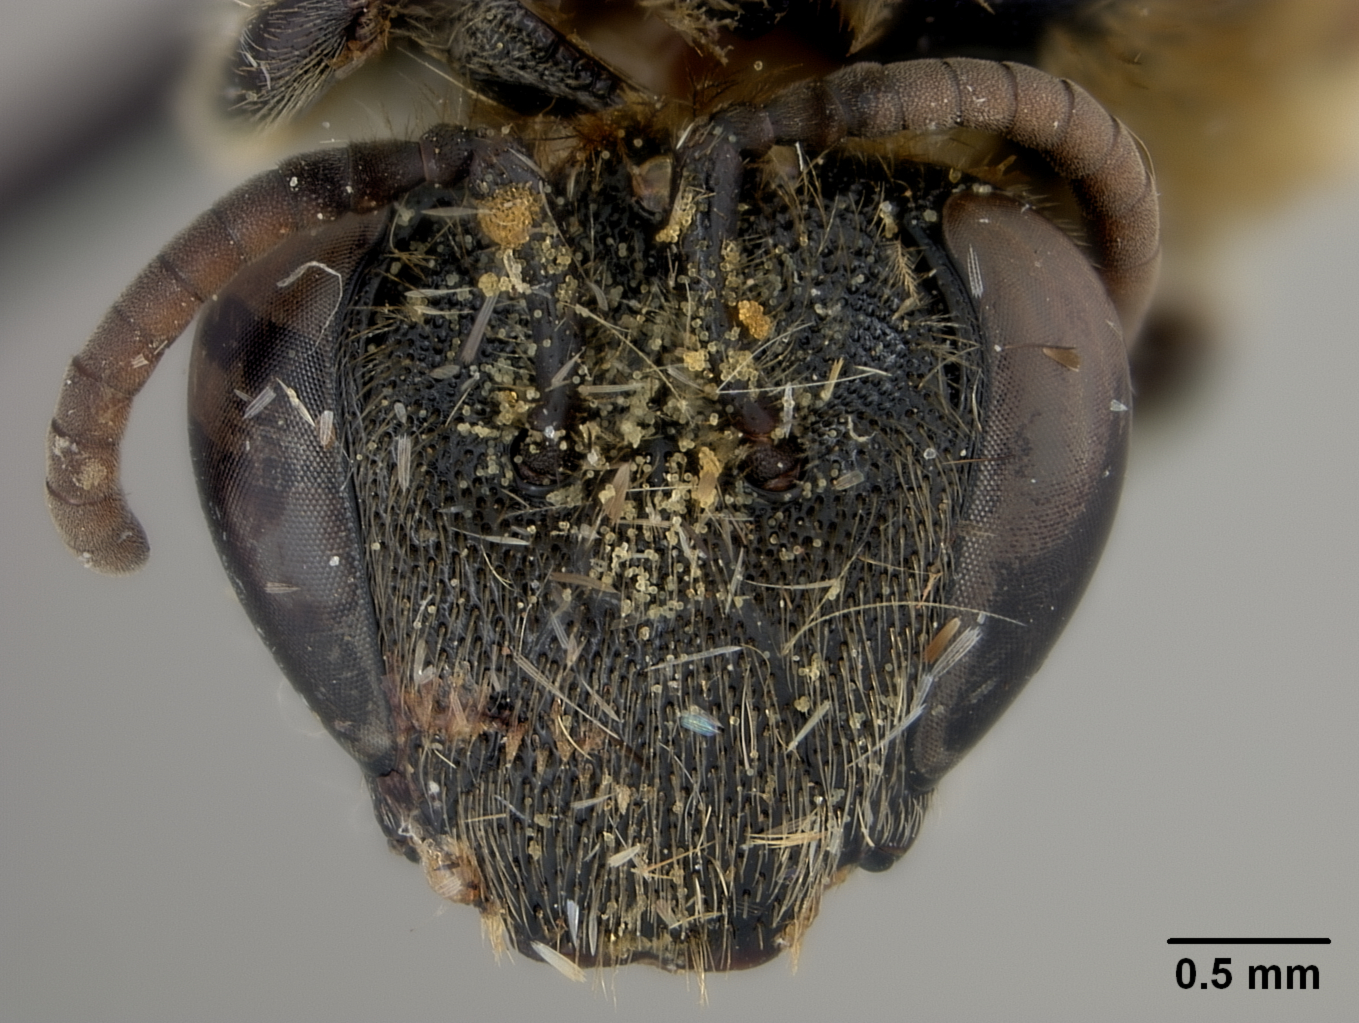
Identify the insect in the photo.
Colletes sichuanensis
